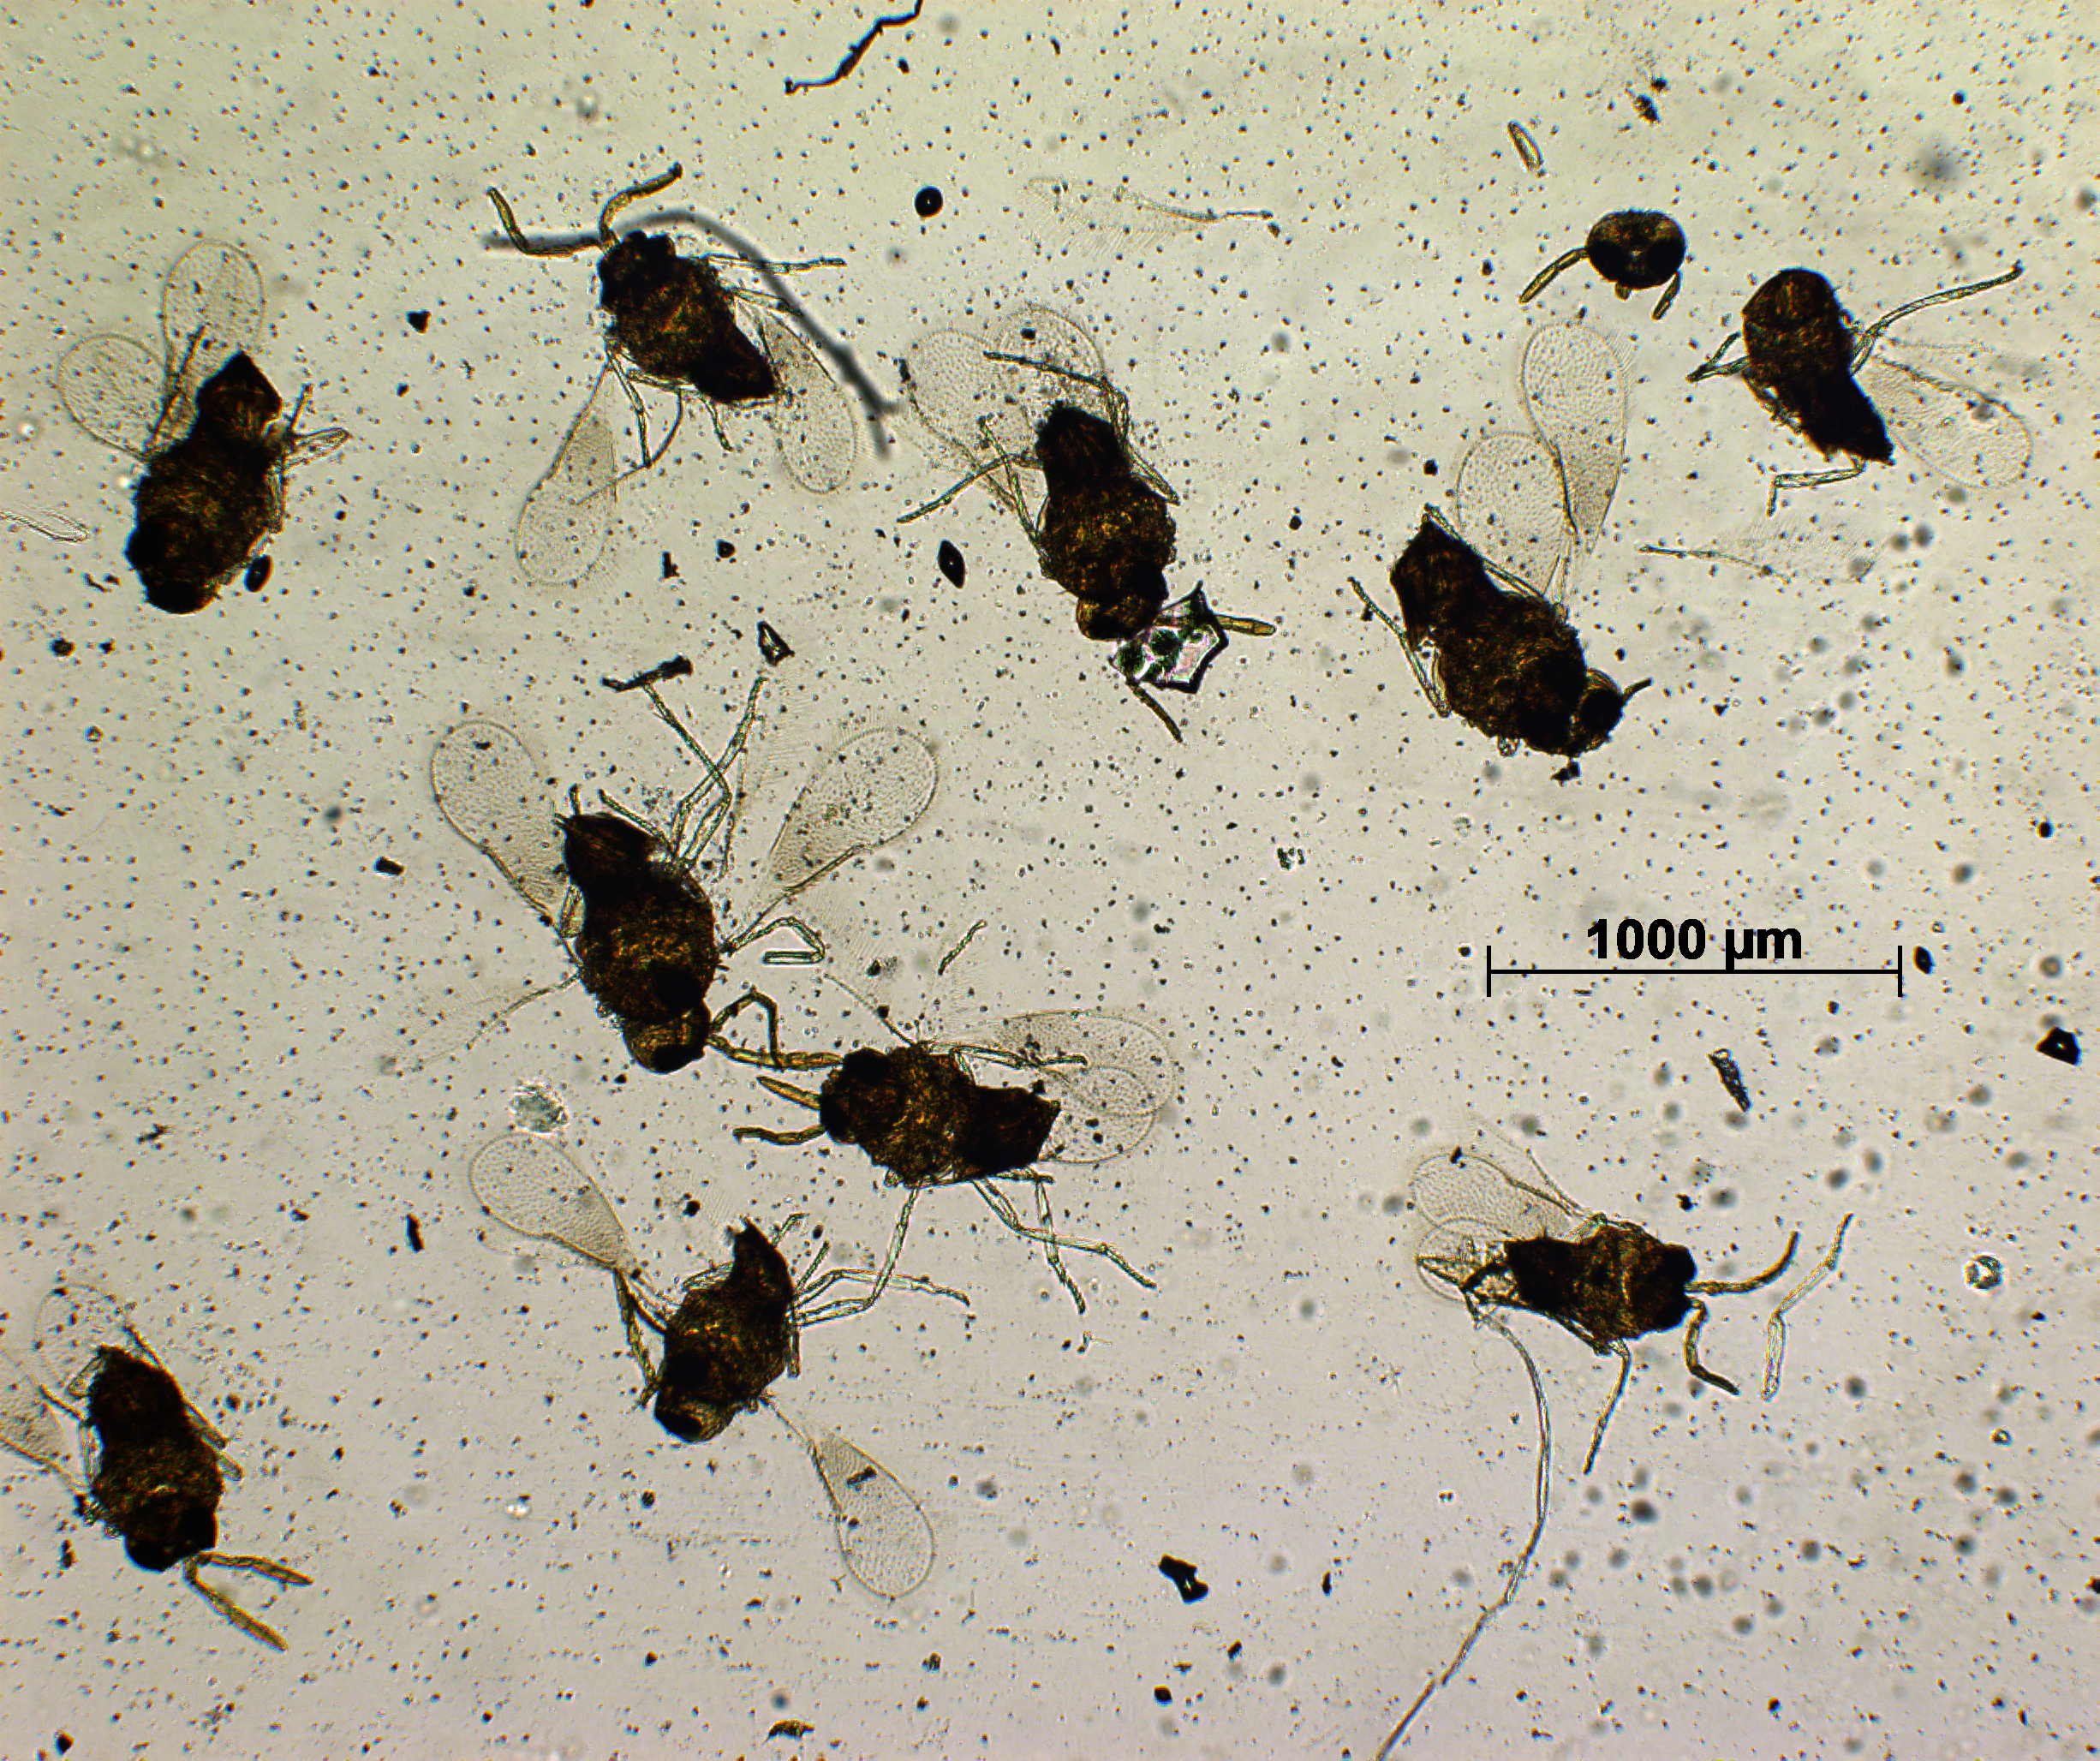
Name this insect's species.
Prospaltella koebelei
